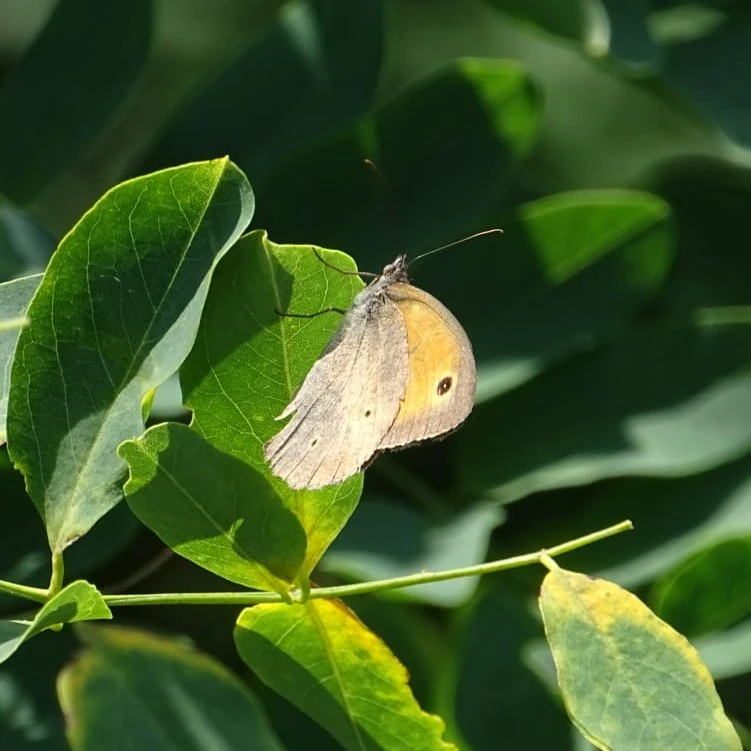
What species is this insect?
Maniola jurtina
